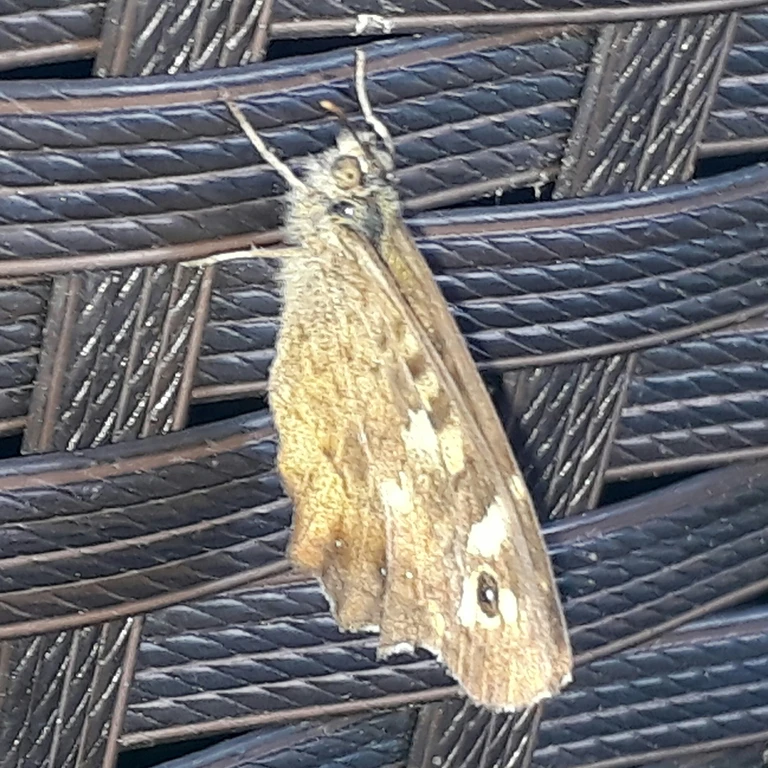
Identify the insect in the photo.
Pararge aegeria
